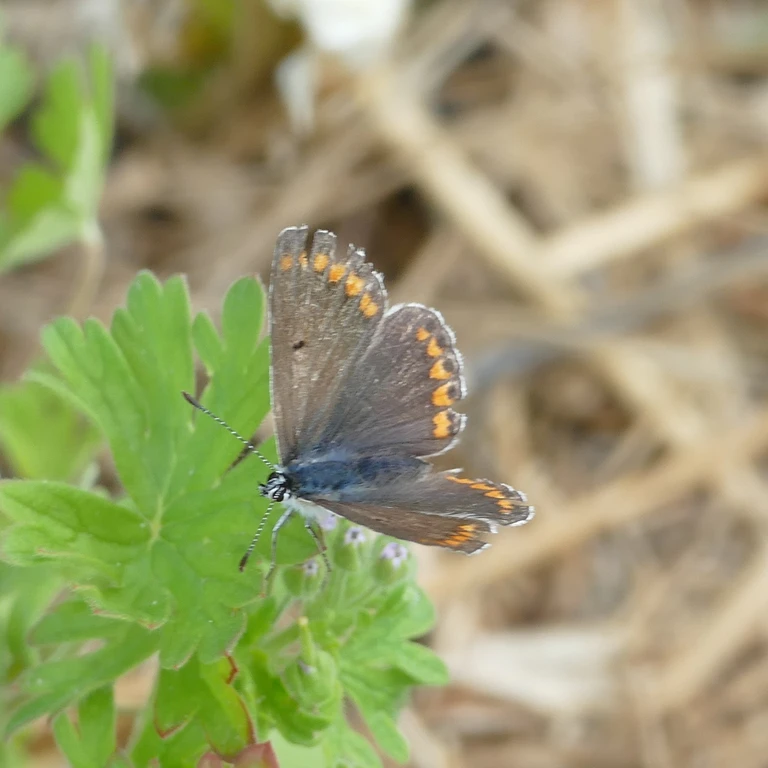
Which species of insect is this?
Aricia agestis/artaxerxes
